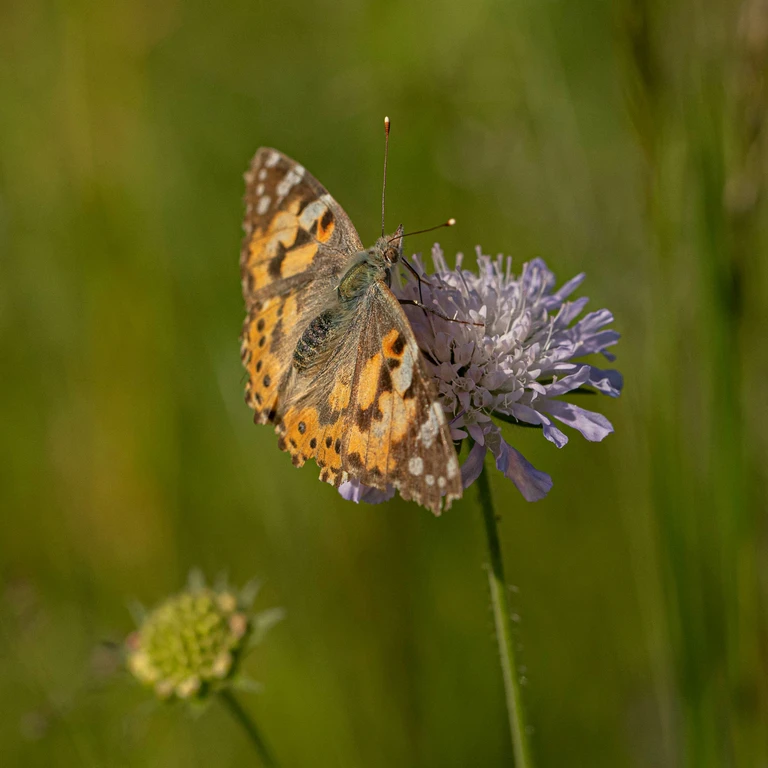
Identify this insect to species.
Vanessa cardui
